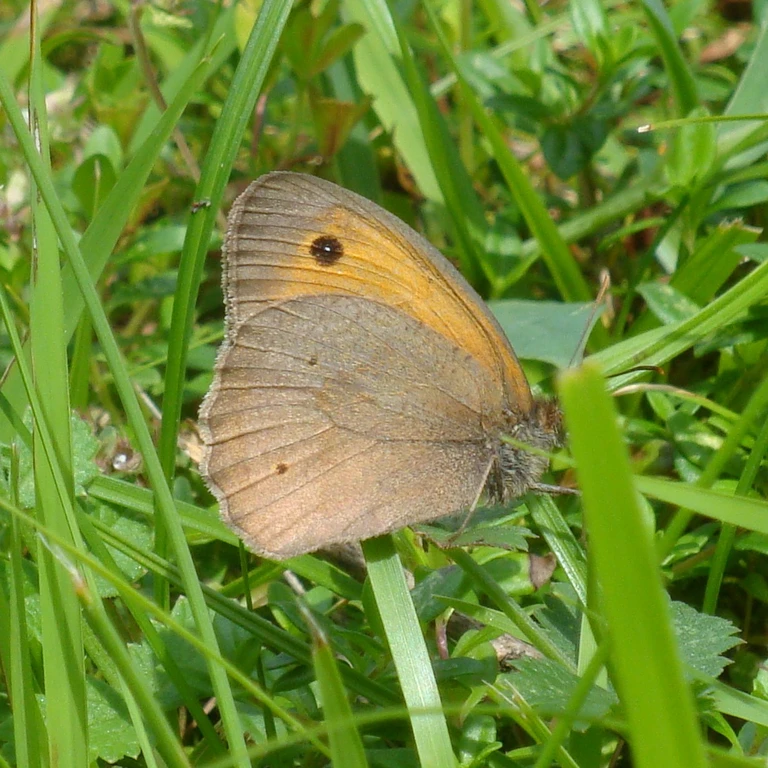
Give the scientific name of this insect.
Maniola jurtina
